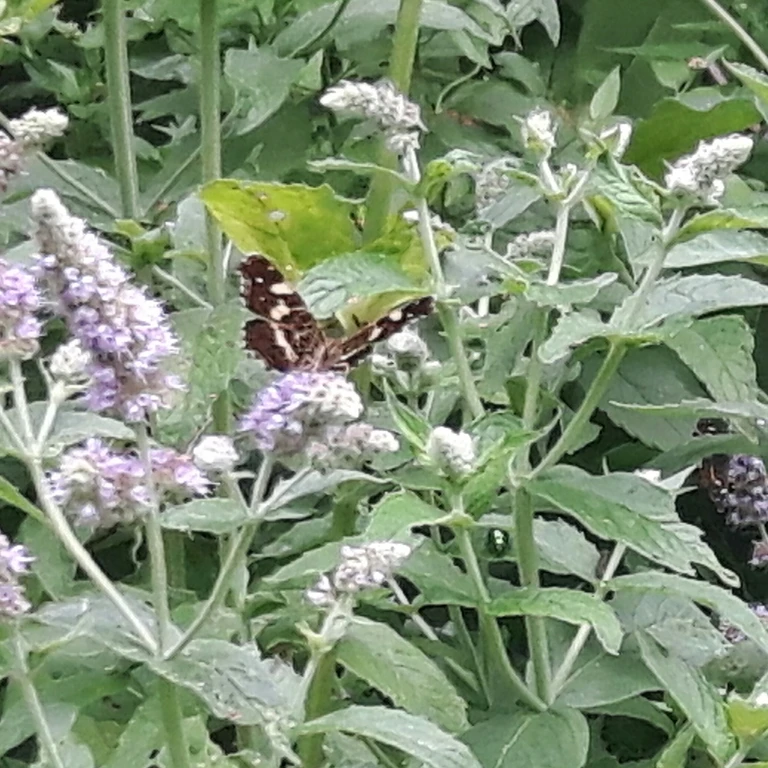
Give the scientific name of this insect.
Araschnia levana
